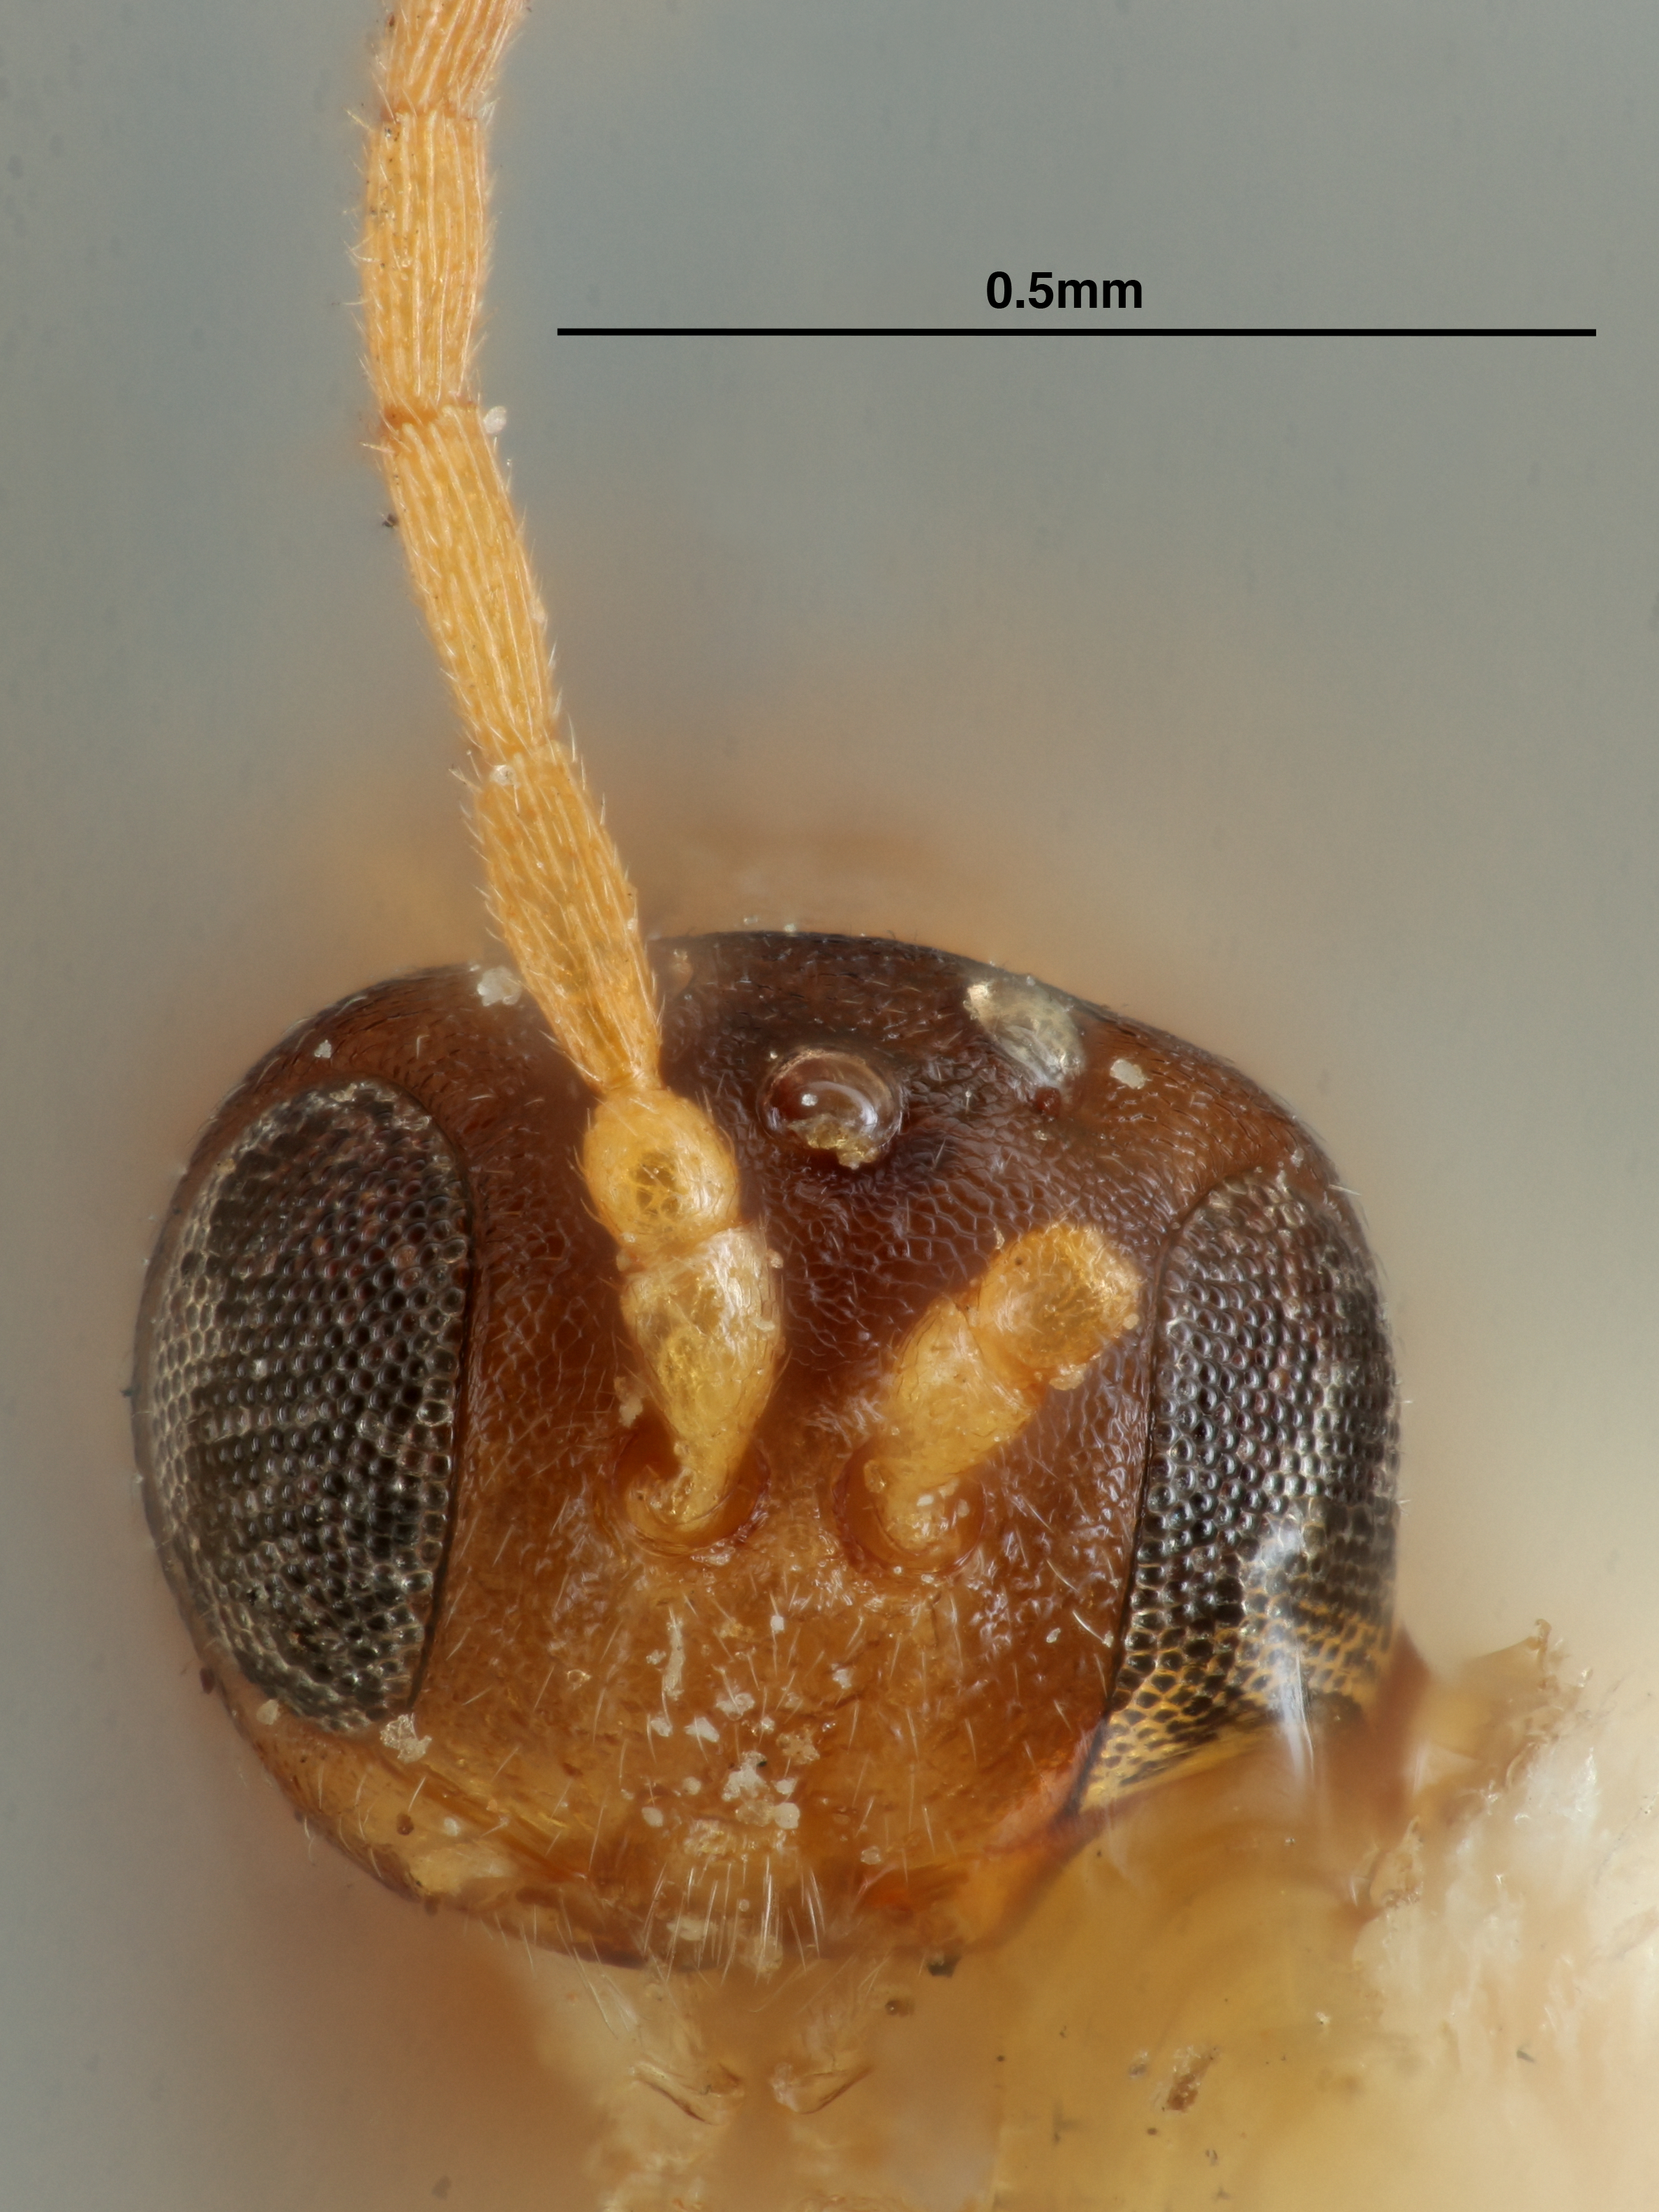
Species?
Andricus congregatus
